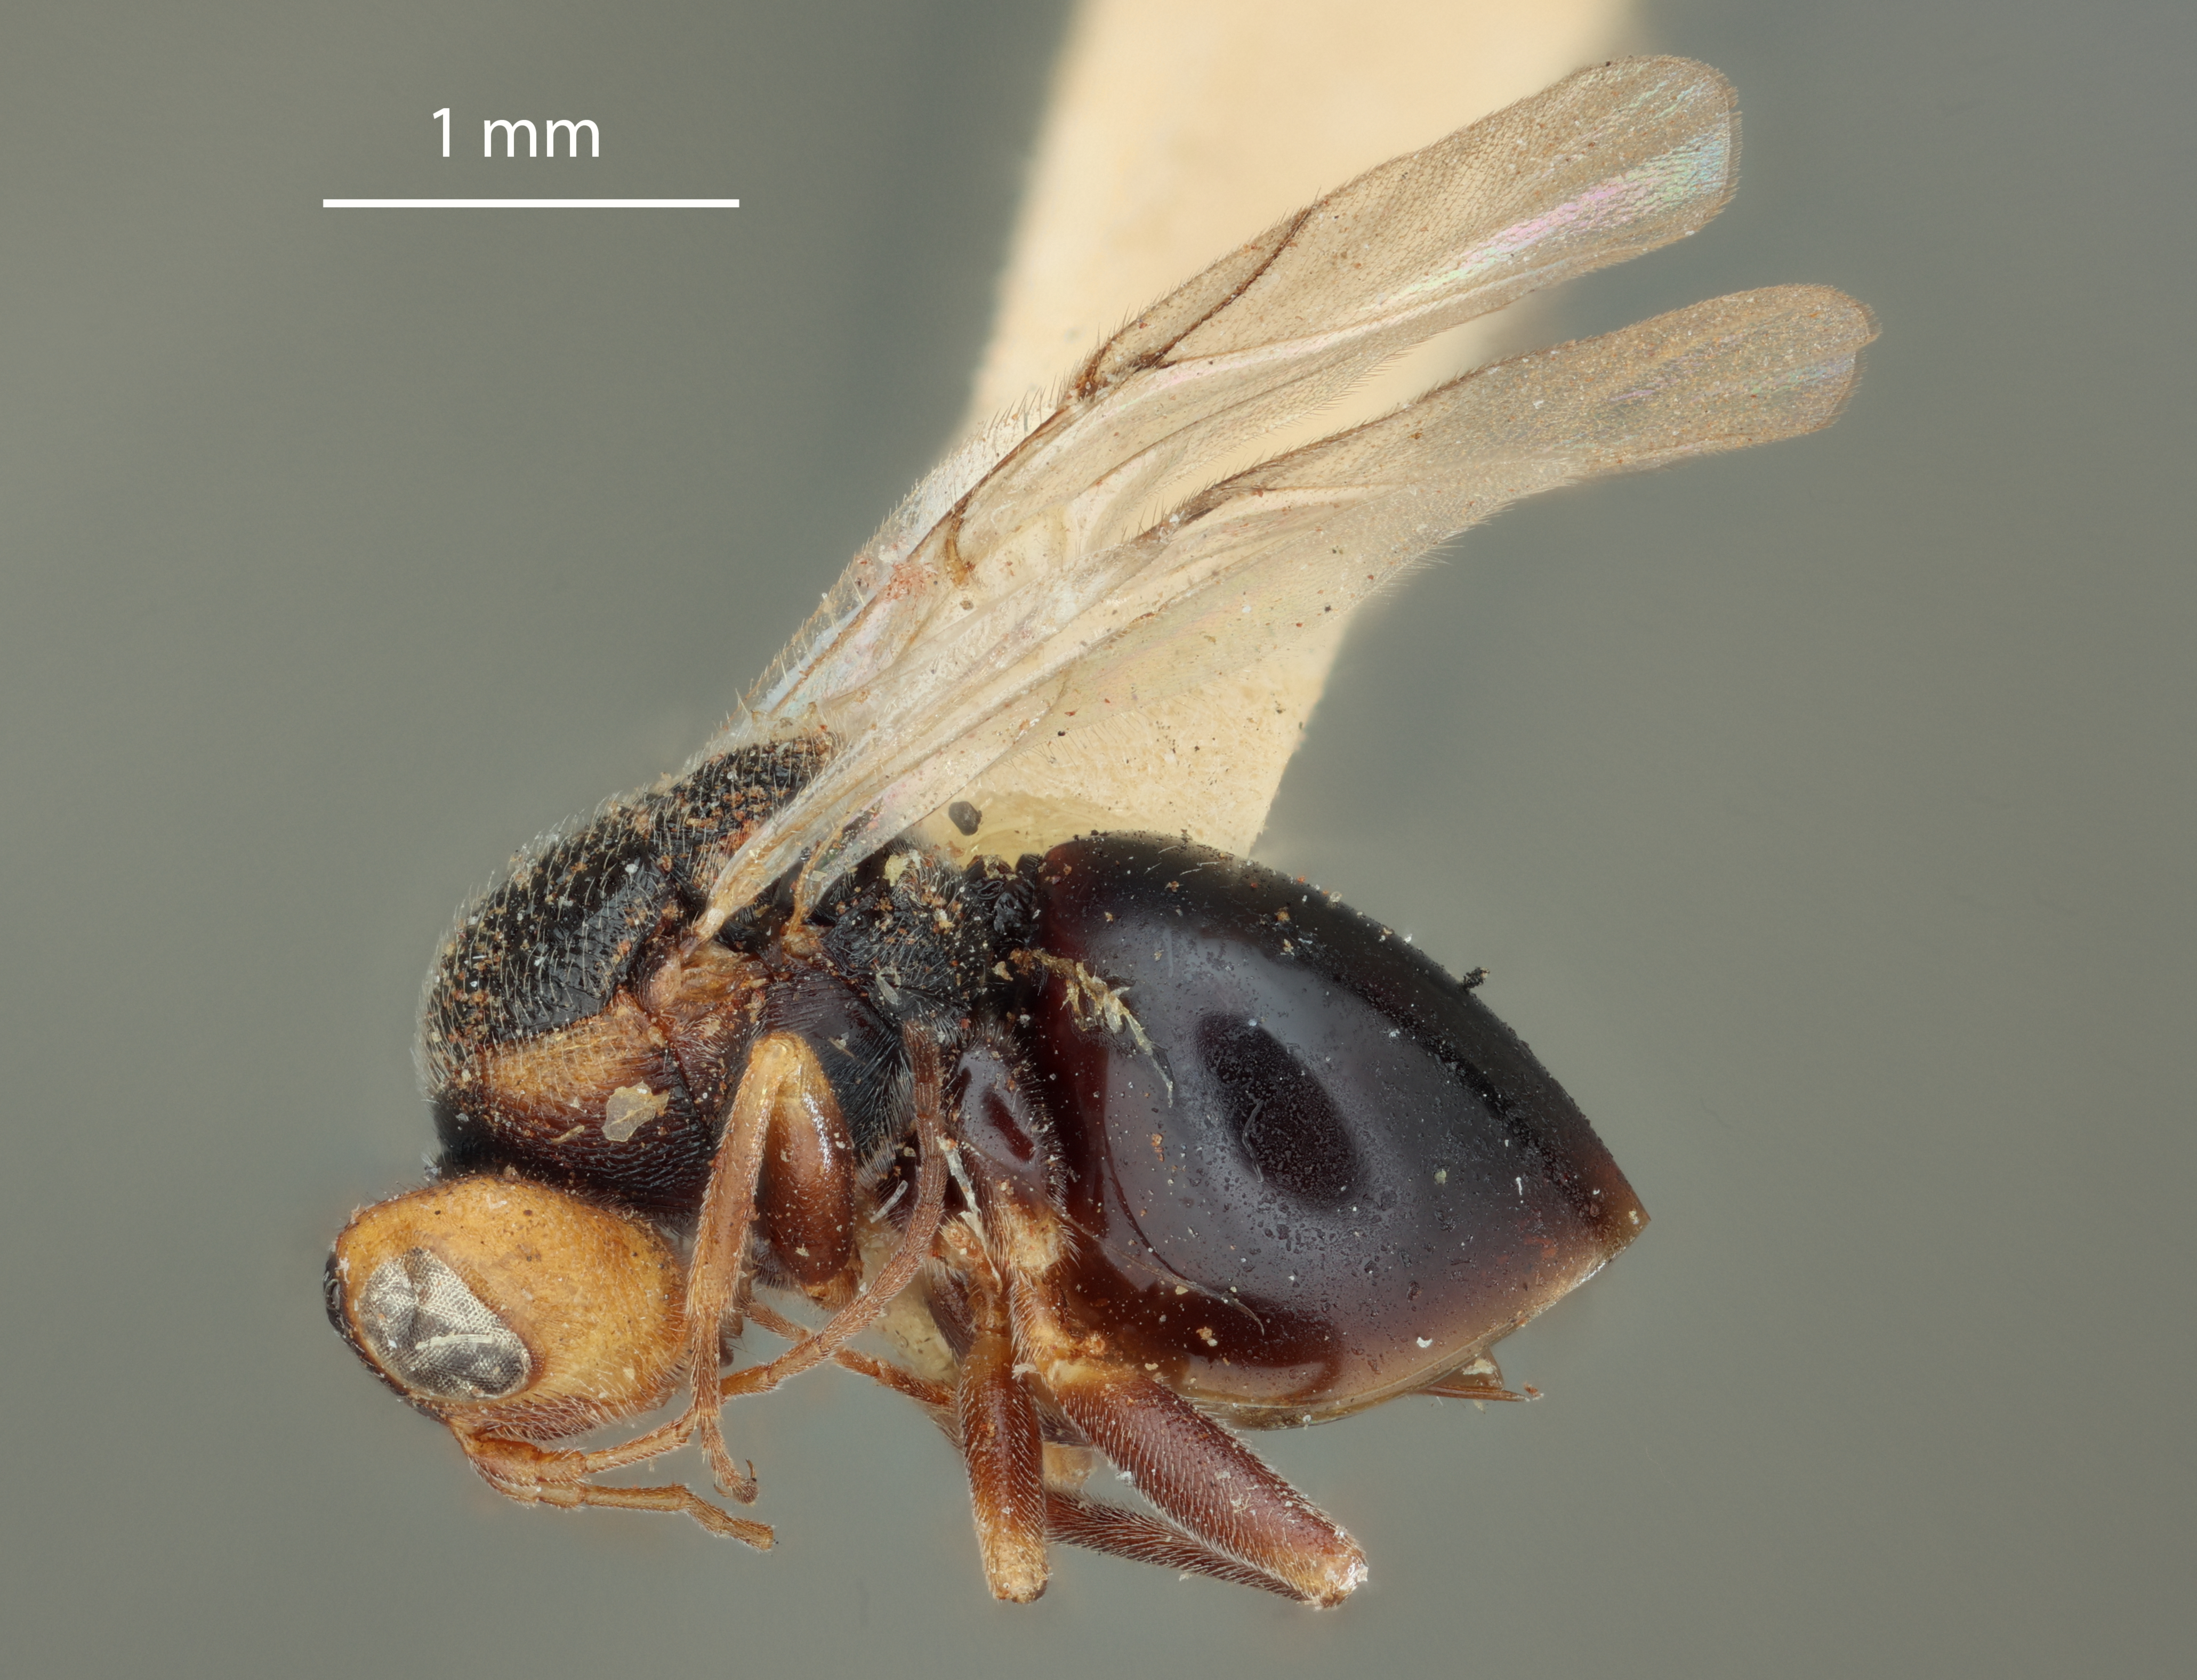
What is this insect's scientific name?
Synergus dugesi
